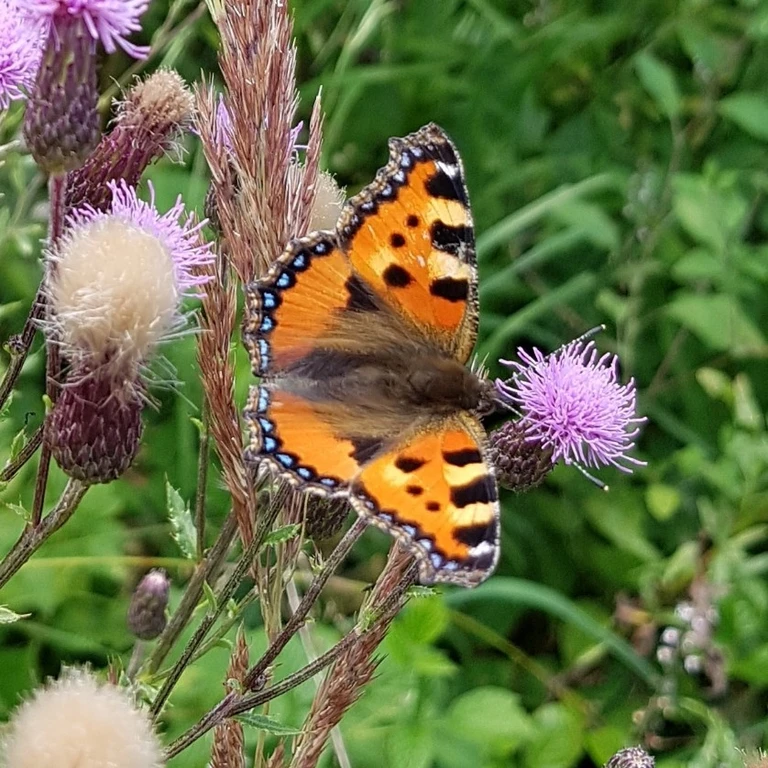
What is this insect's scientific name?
Aglais urticae
